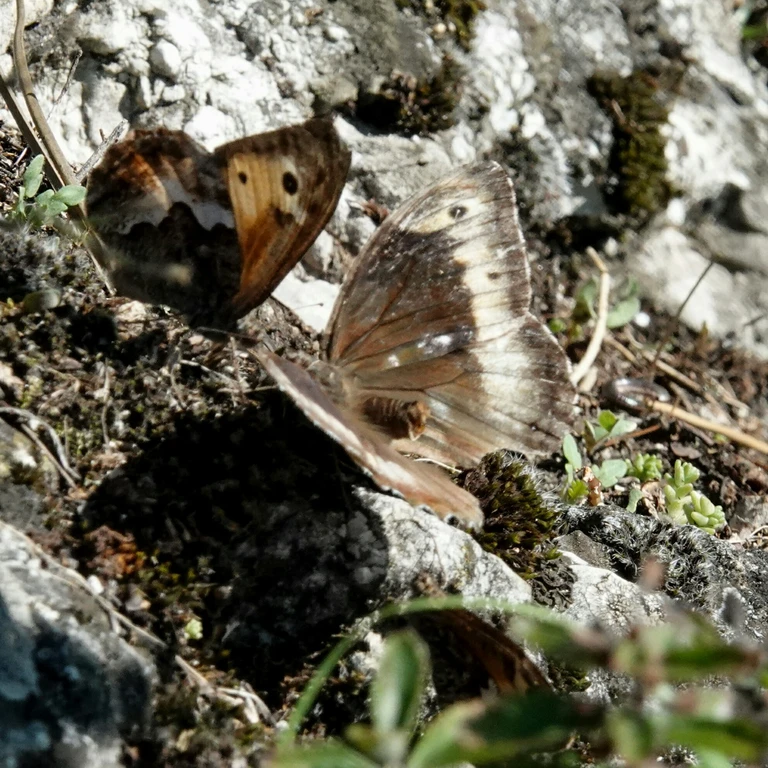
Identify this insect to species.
Hipparchia semele
